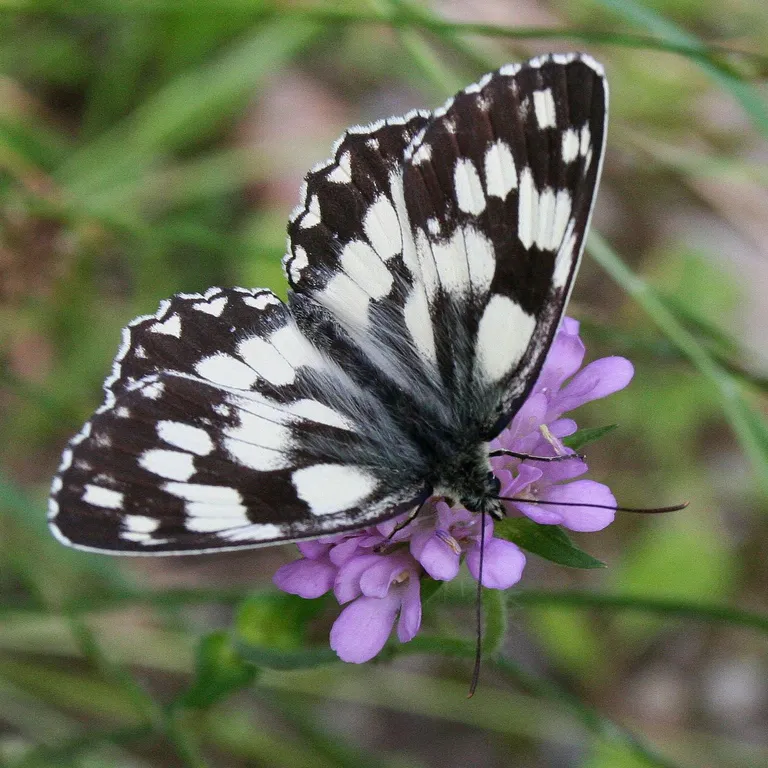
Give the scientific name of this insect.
Melanargia galathea
